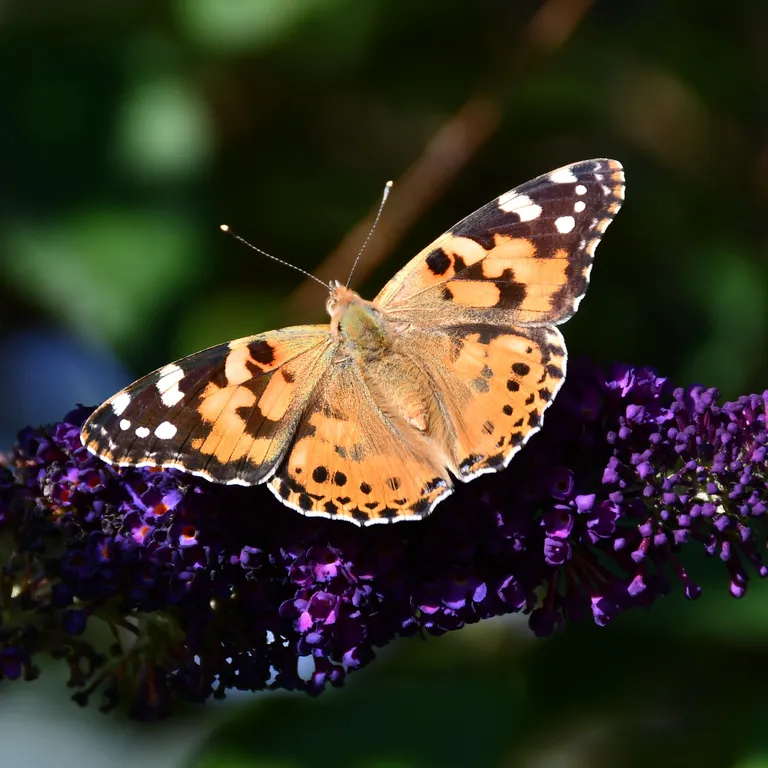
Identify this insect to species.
Vanessa cardui
